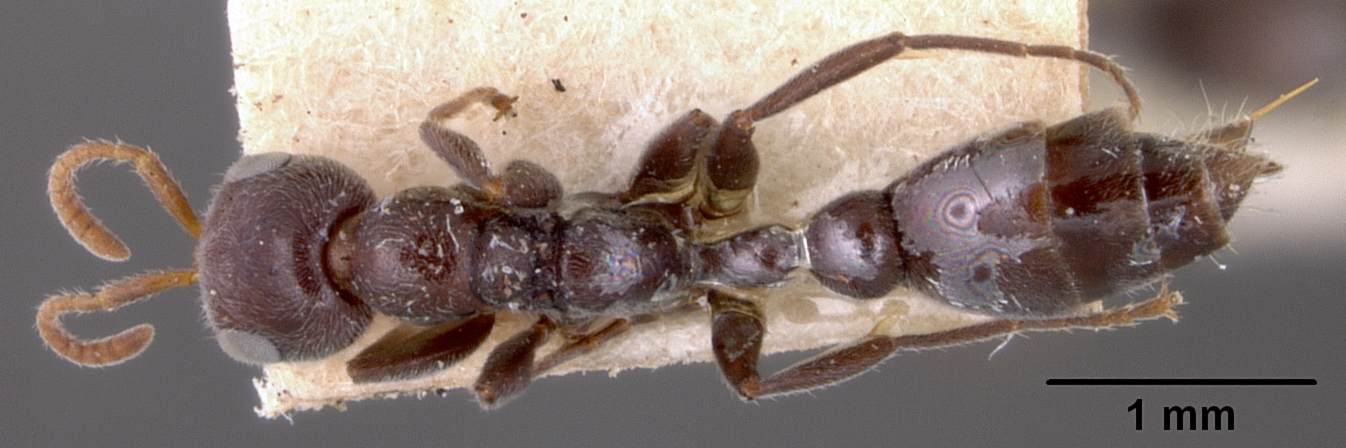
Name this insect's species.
Pseudomyrma elongata
